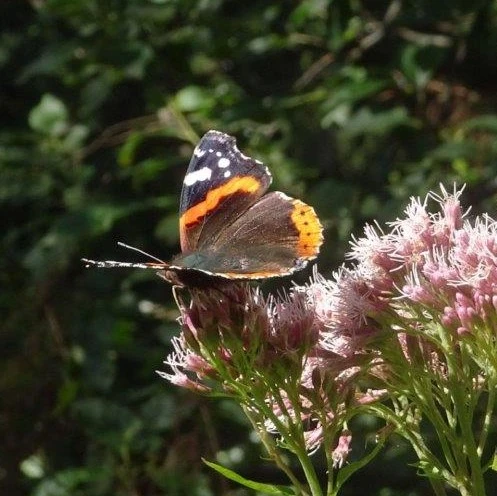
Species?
Vanessa atalanta
